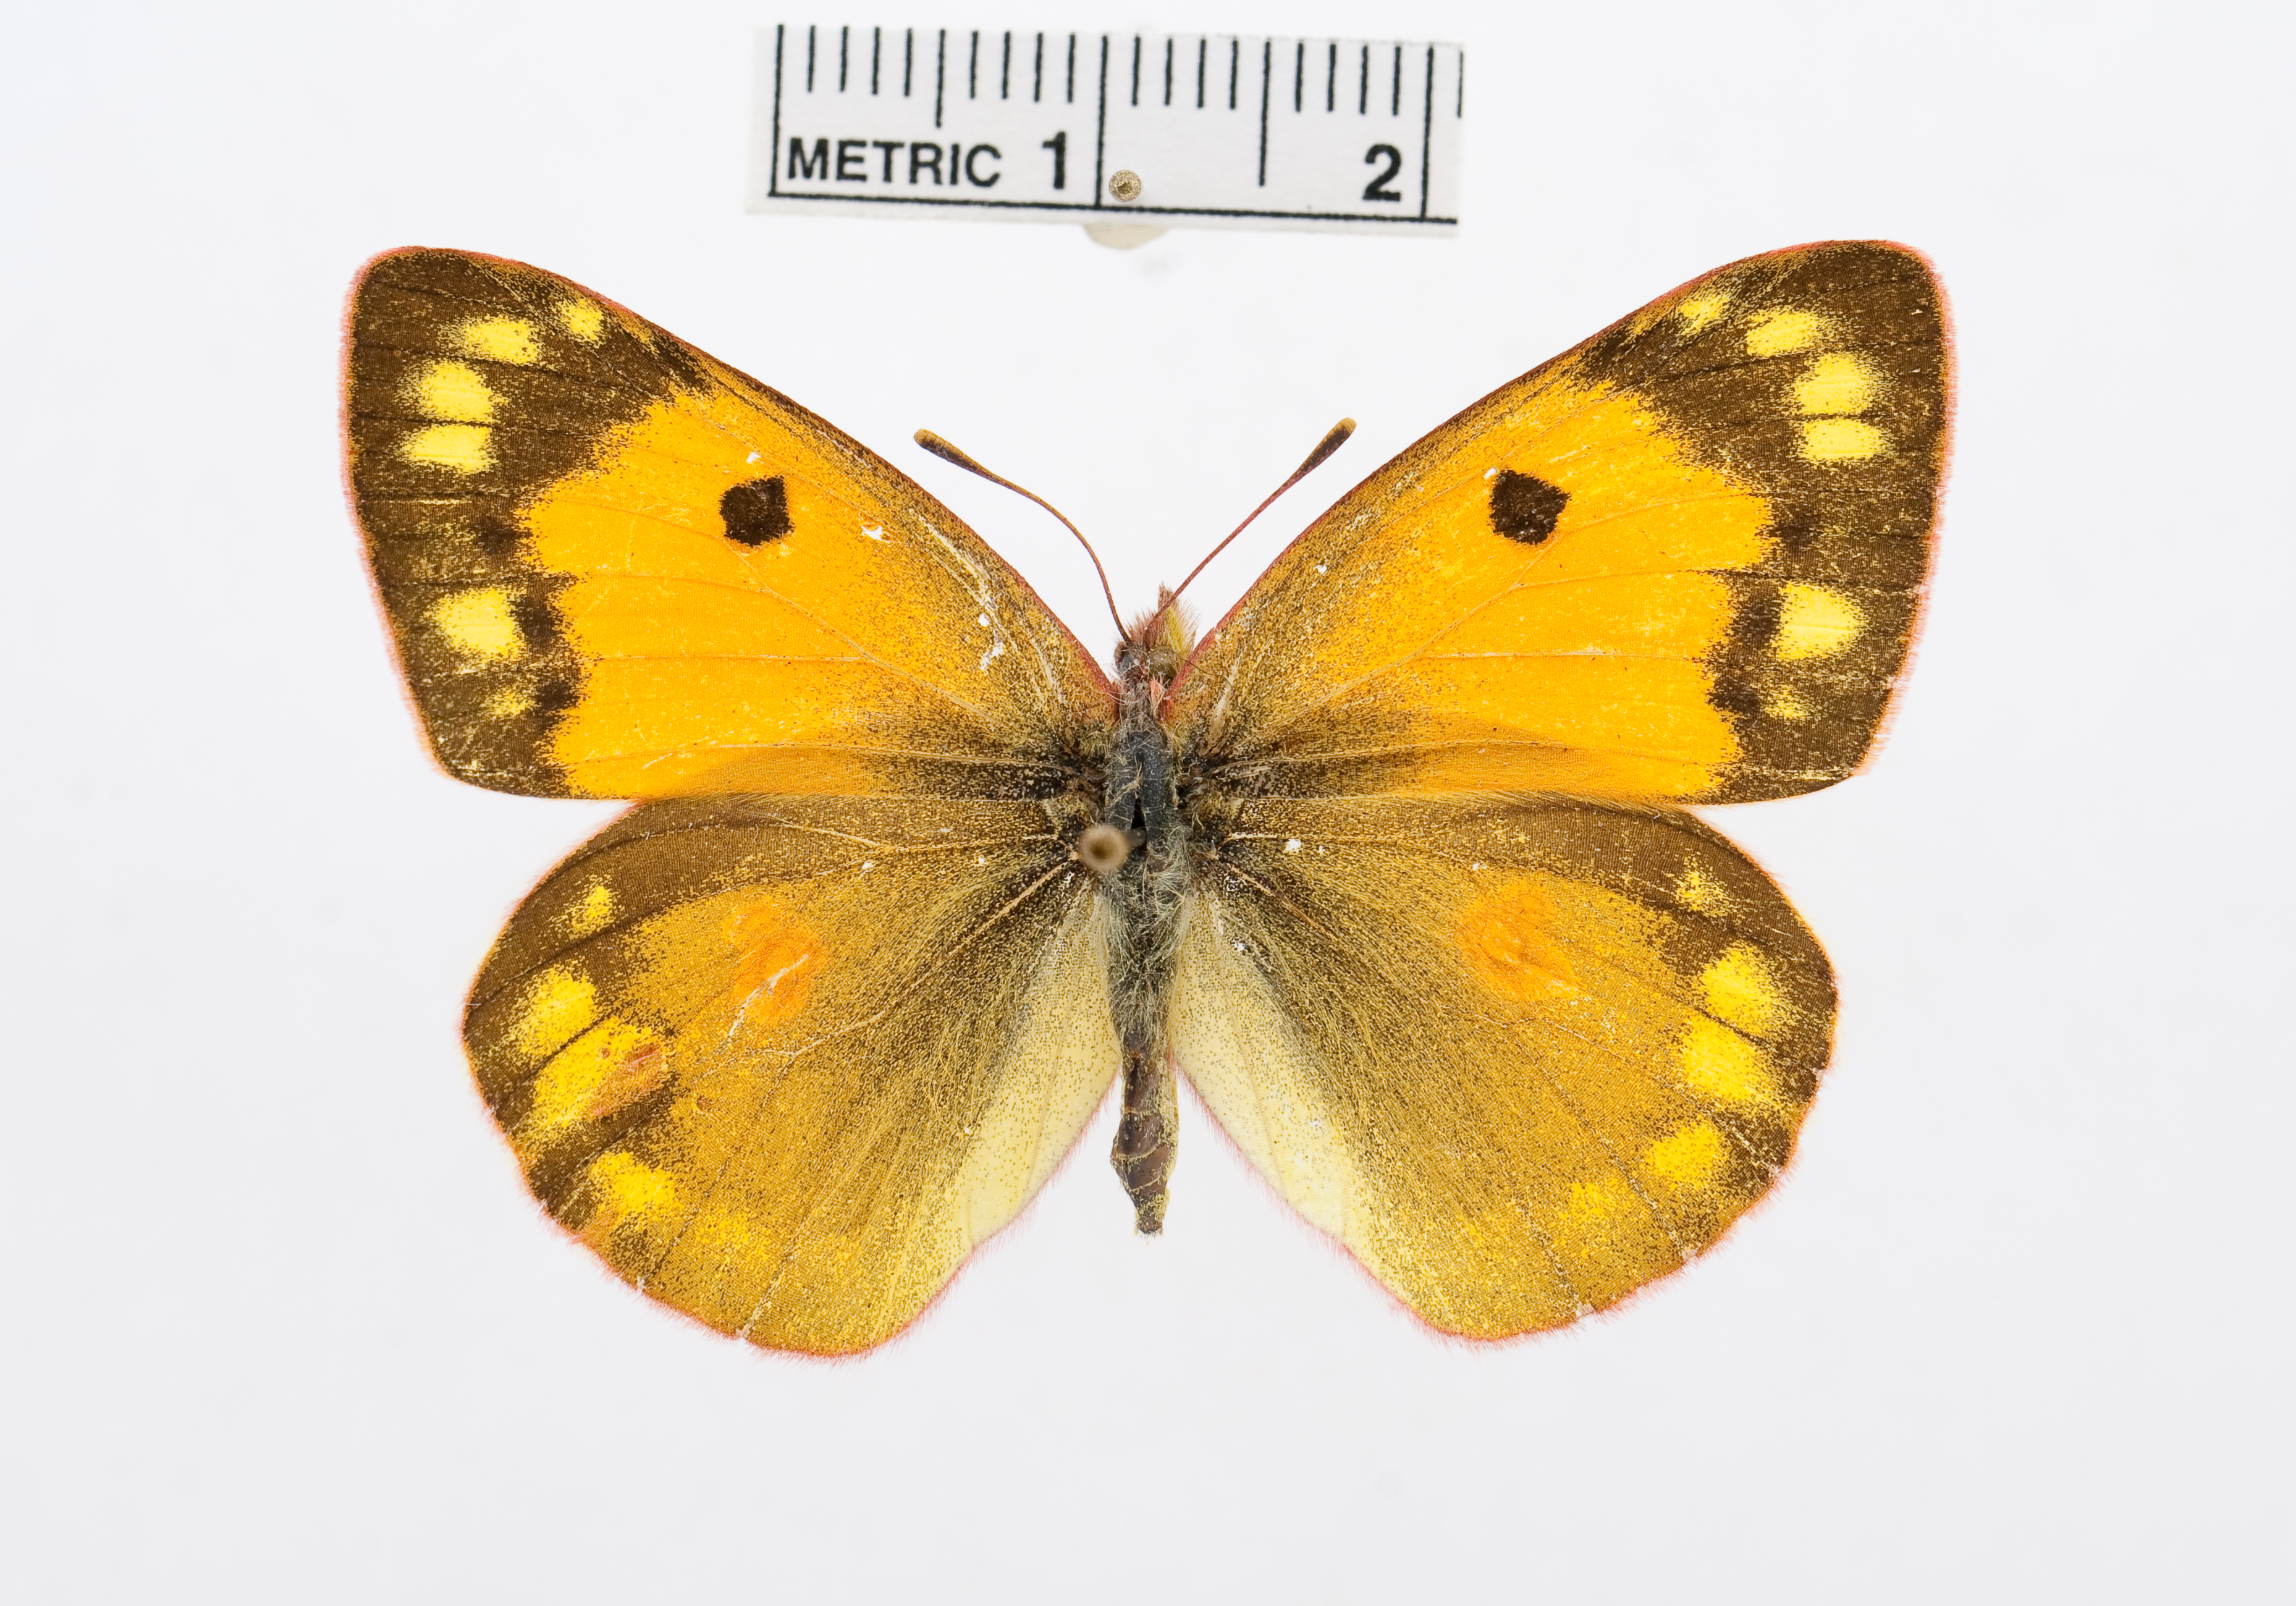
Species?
Colias electo
